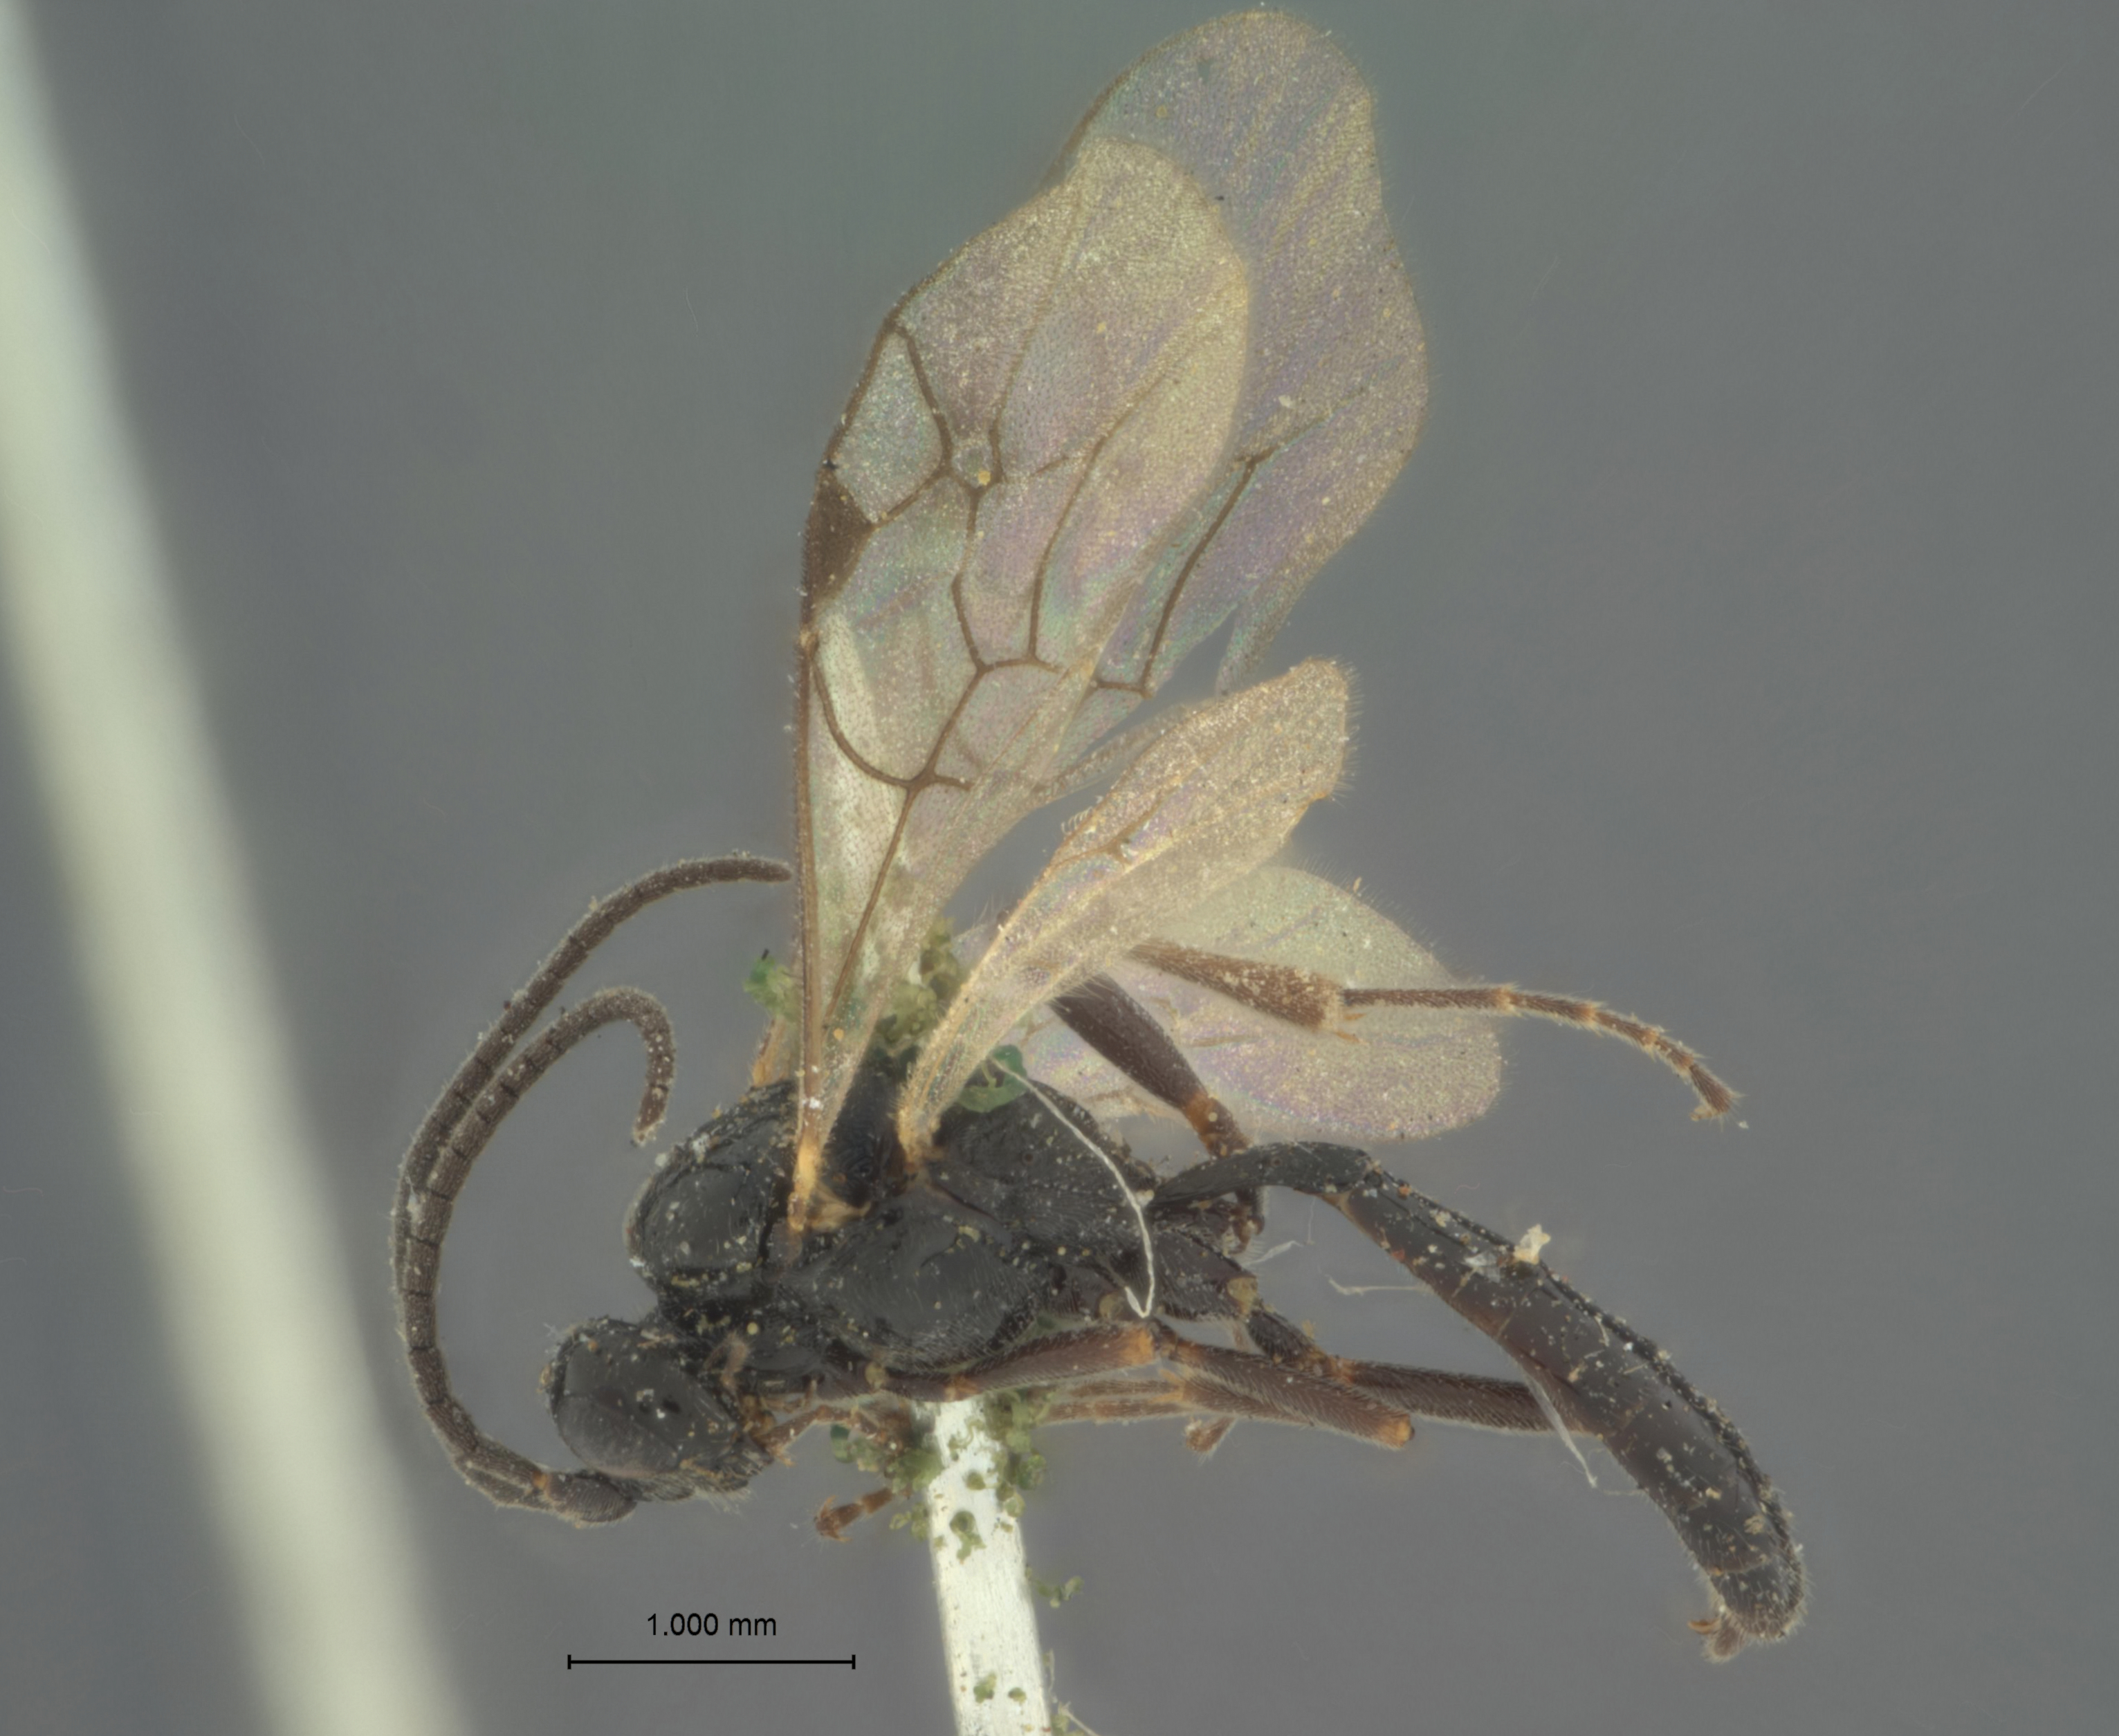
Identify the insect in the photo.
Exolytus perplexus
